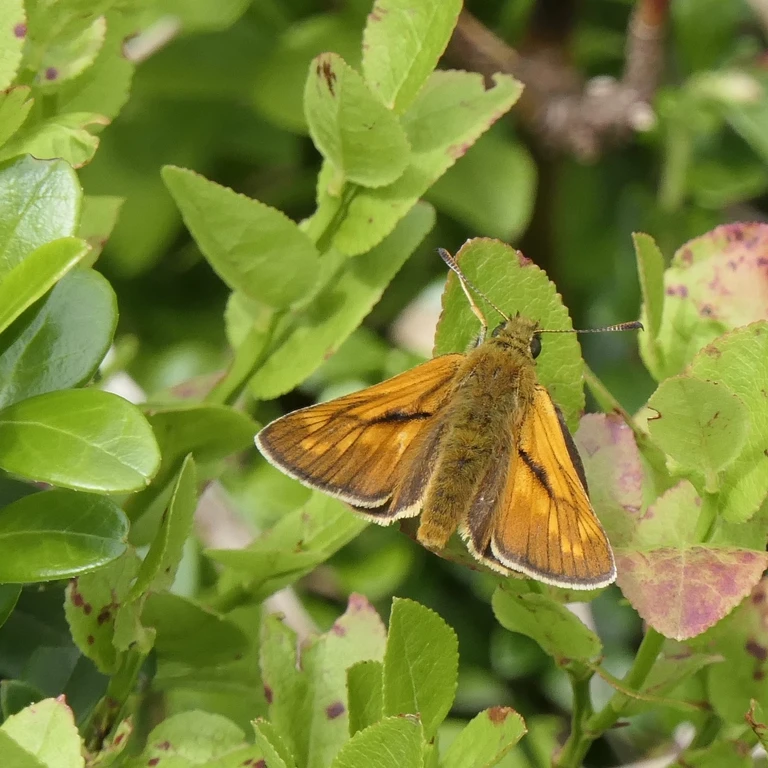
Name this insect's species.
Ochlodes sylvanus (also Ochlodes venata)
